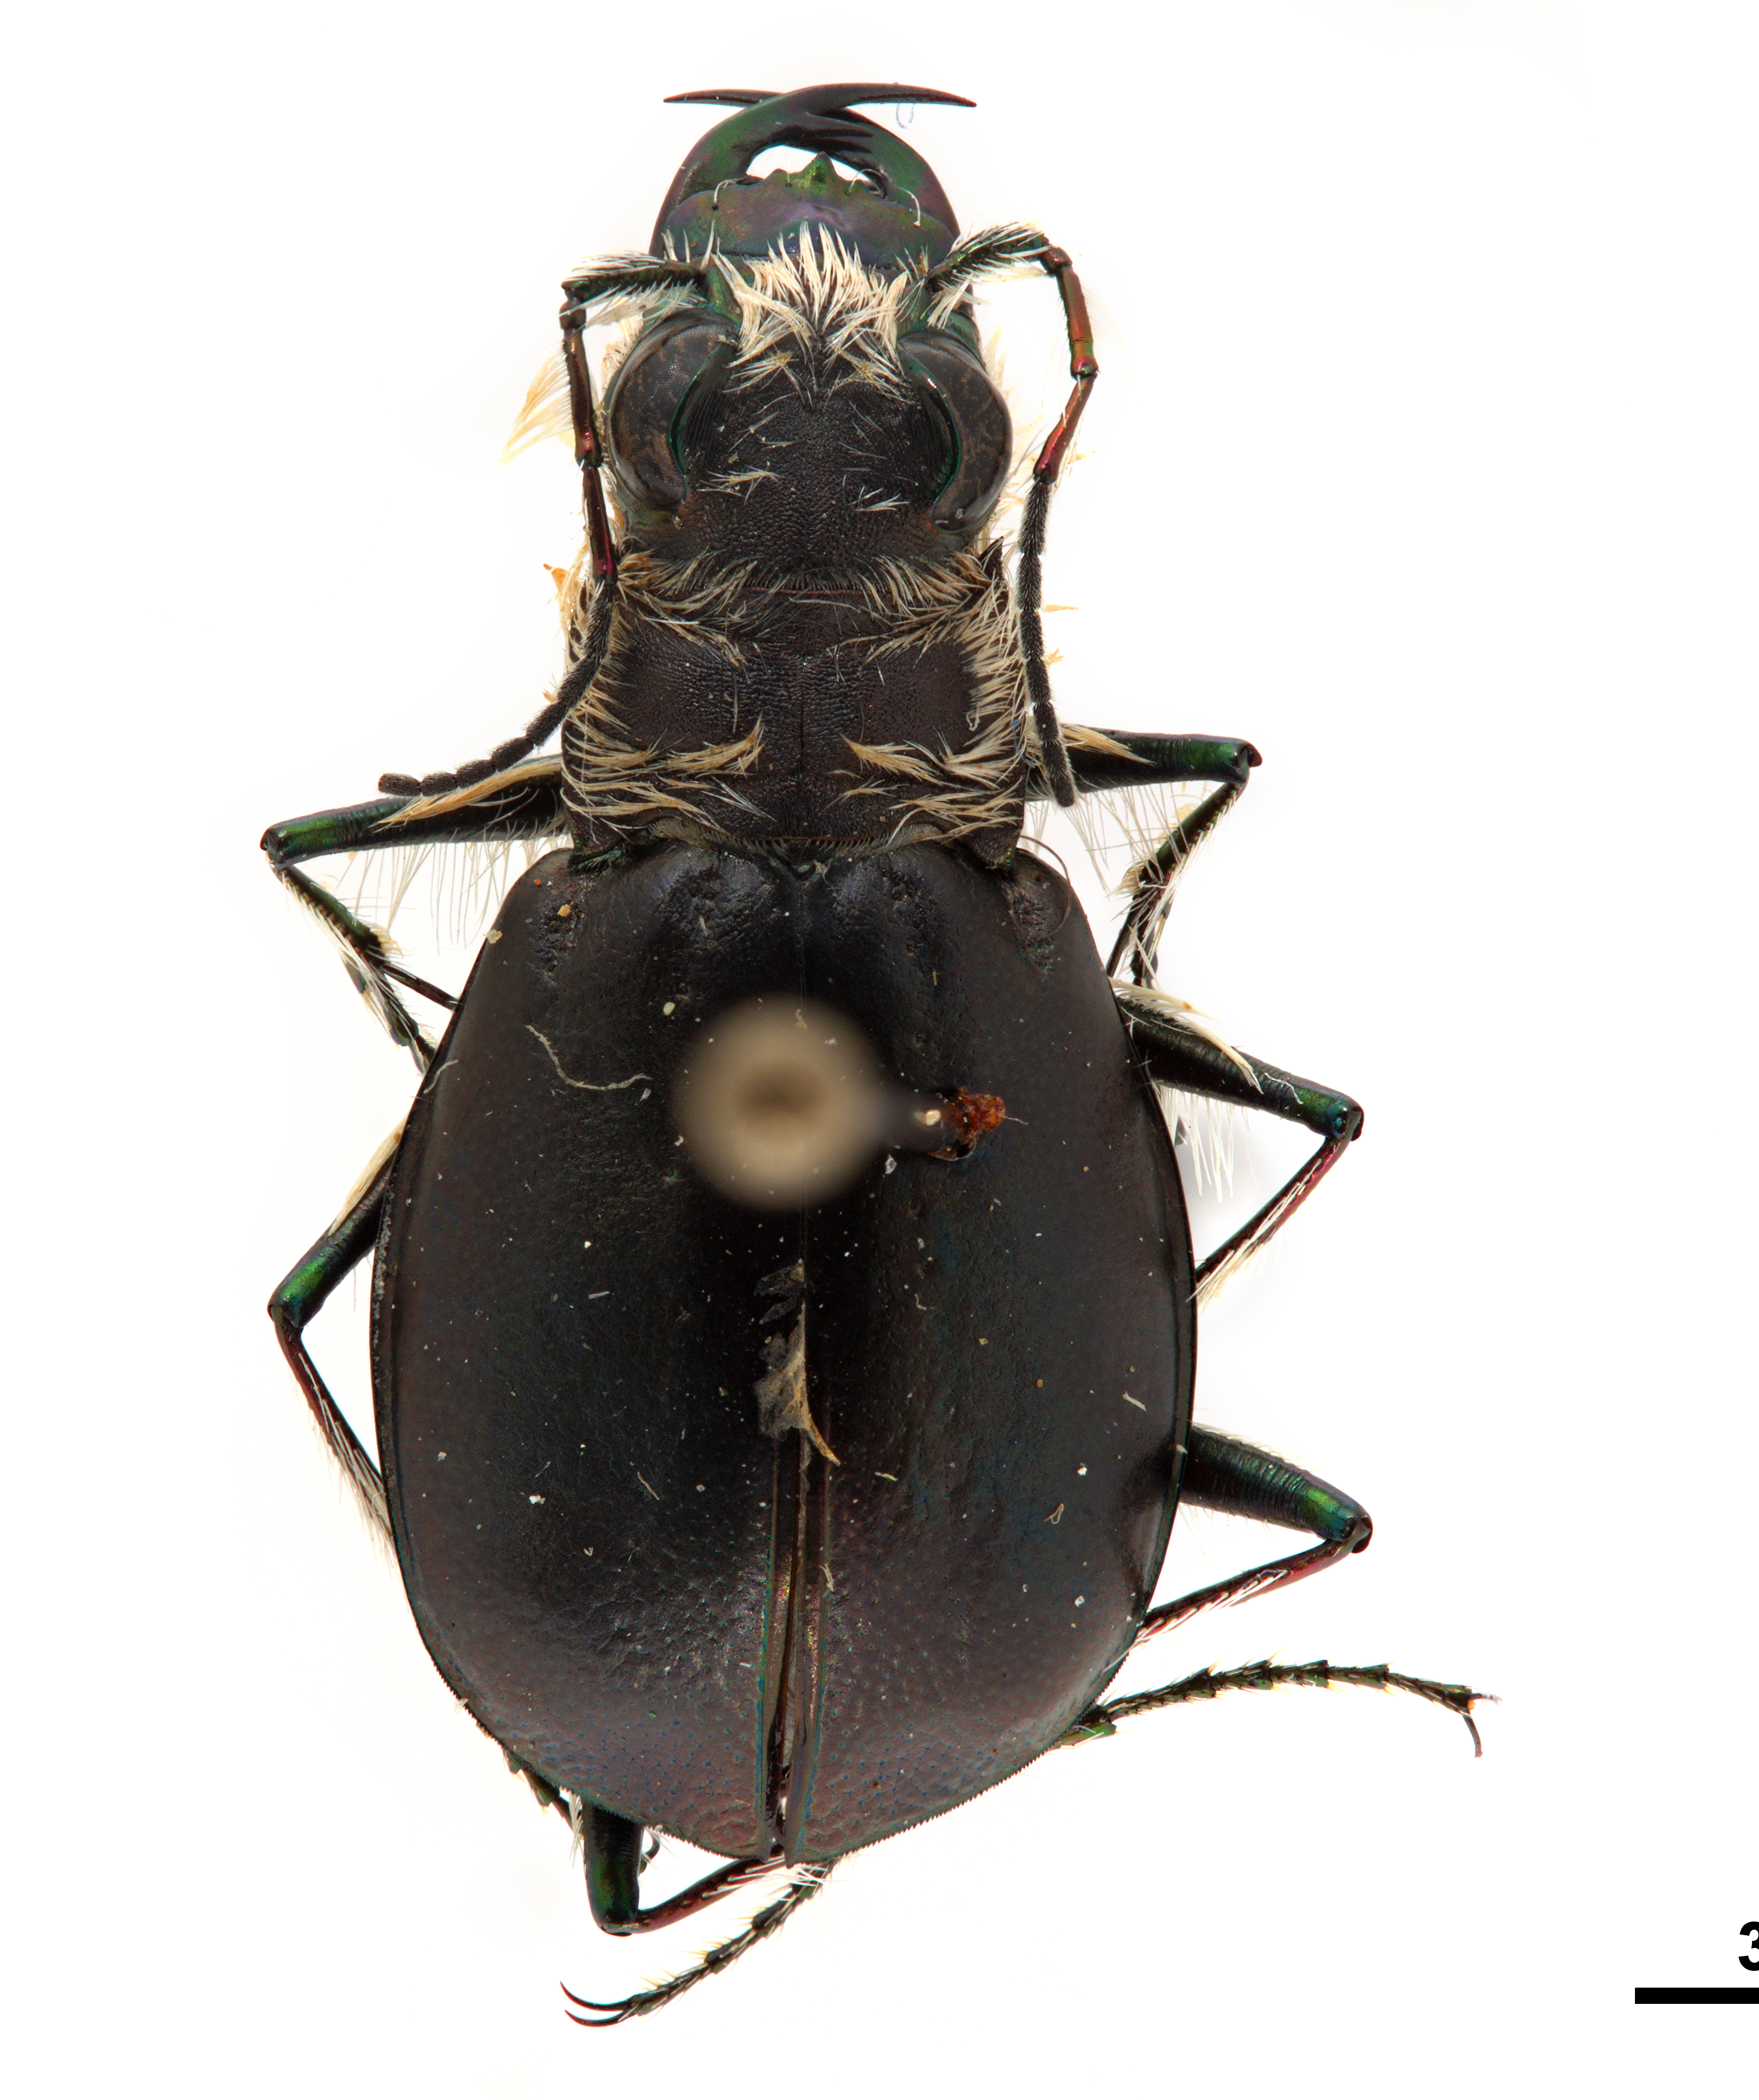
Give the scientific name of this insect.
Eurymorpha cyanipes
